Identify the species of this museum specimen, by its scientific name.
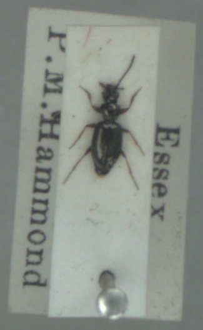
Bembidion lampros
